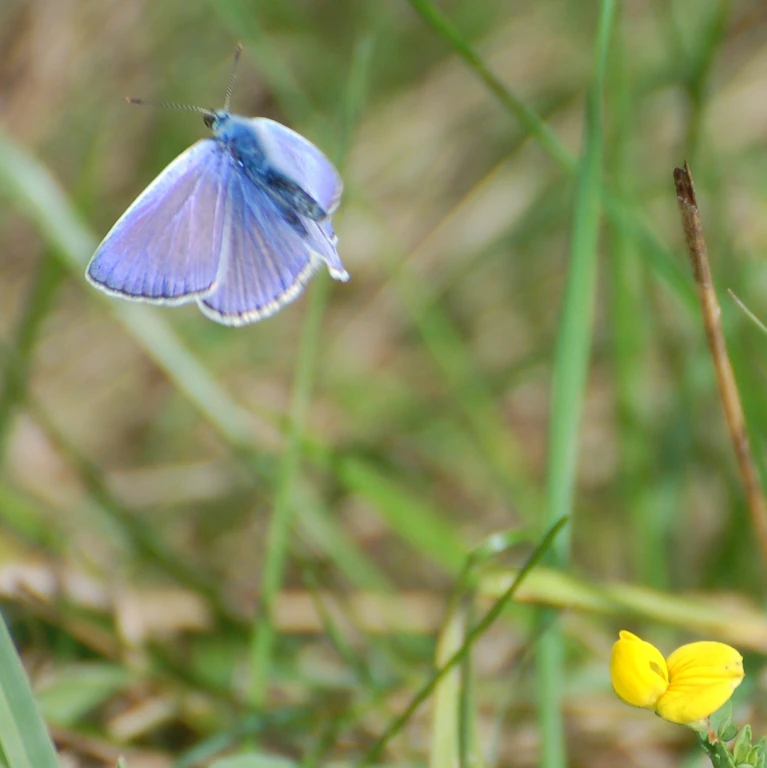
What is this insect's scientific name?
Polyommatus icarus
